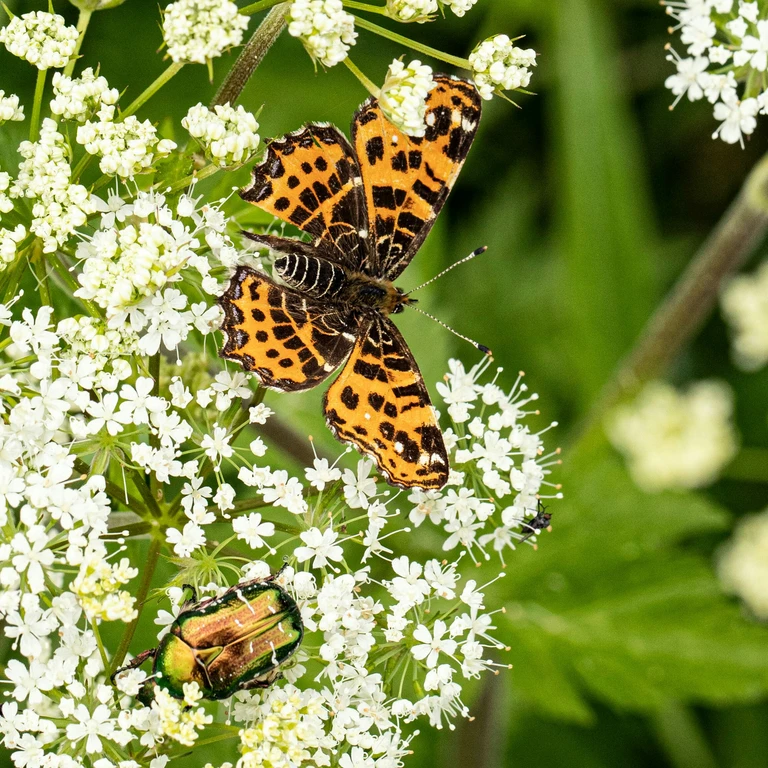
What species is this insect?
Araschnia levana
